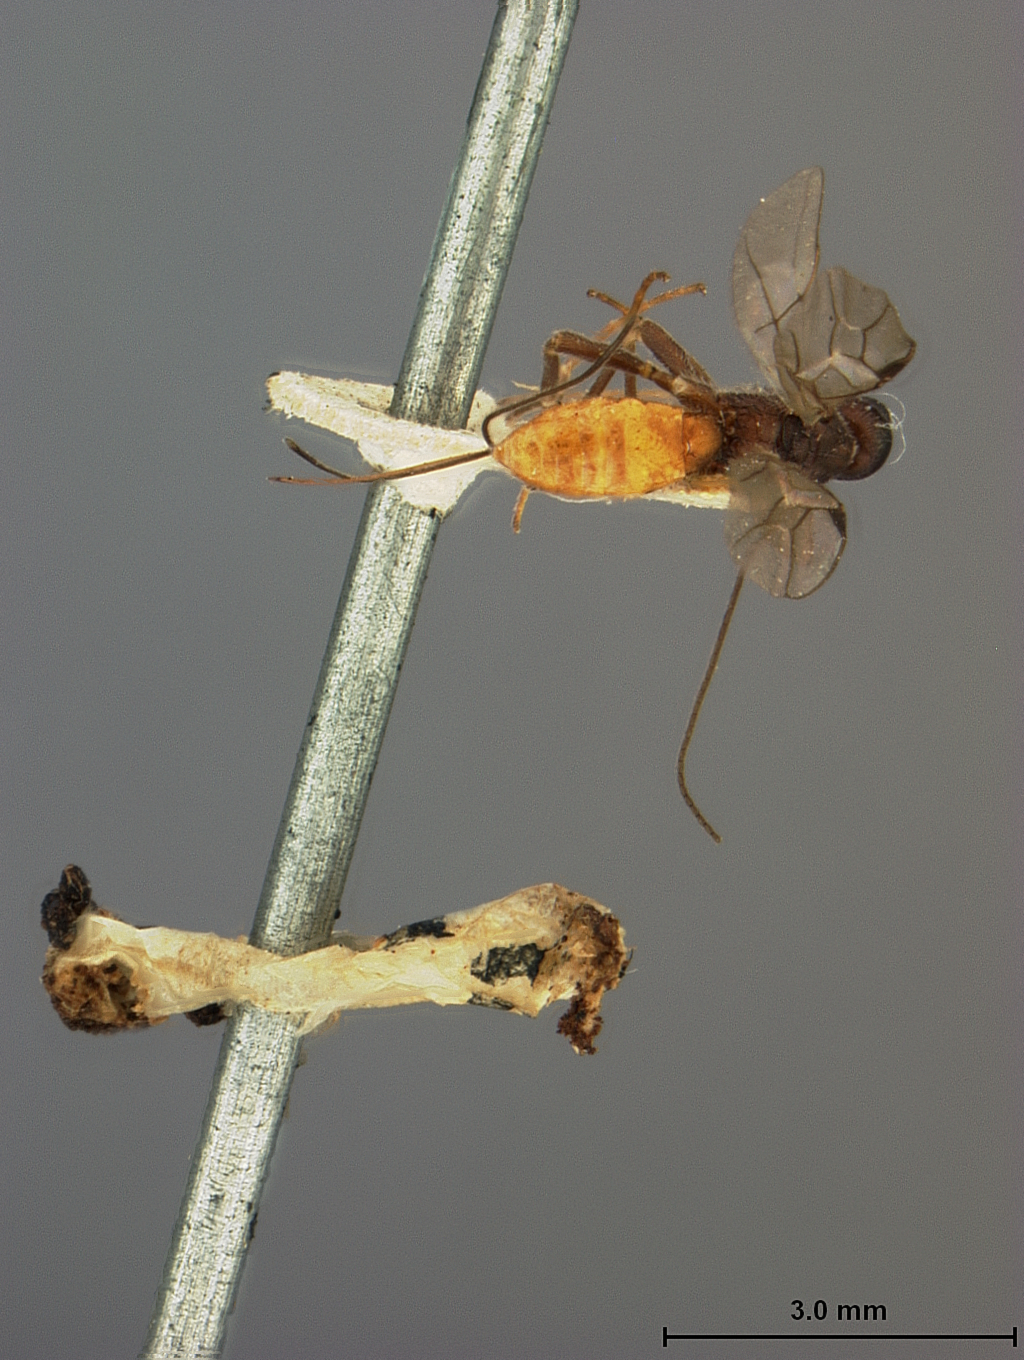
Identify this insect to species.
Rhysipolis biformis
